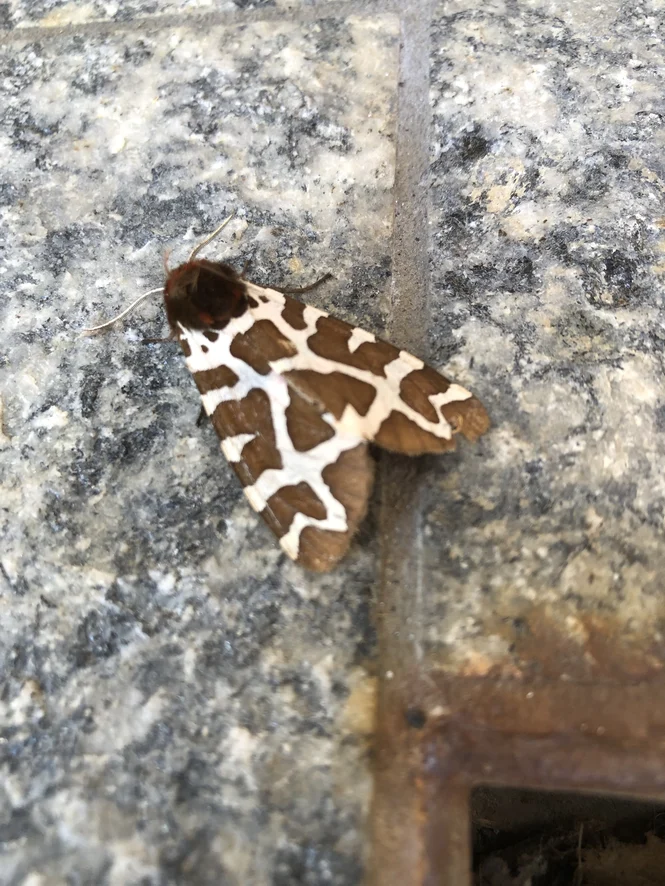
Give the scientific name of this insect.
Arctia caja
